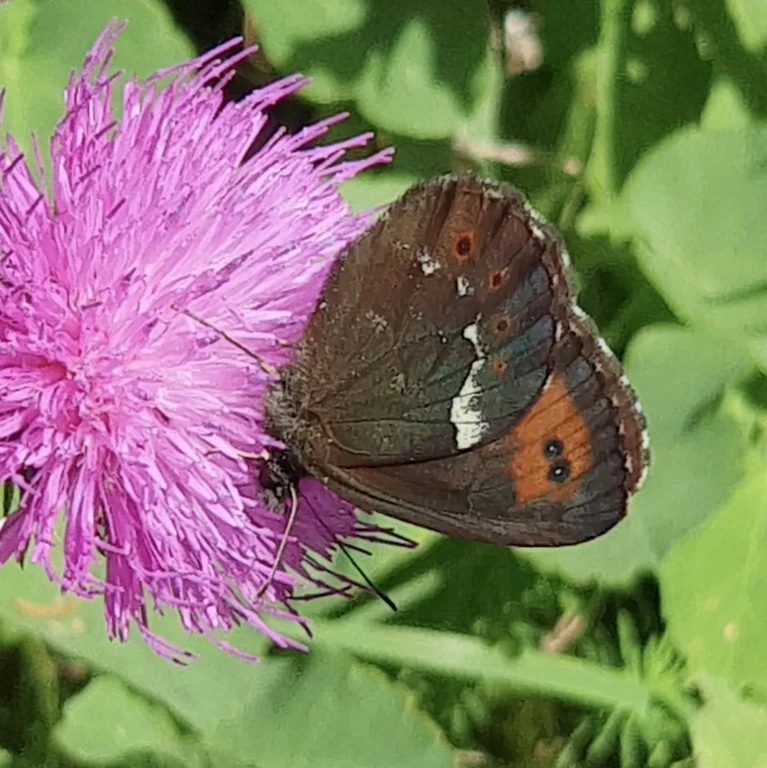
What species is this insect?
Erebia ligea
